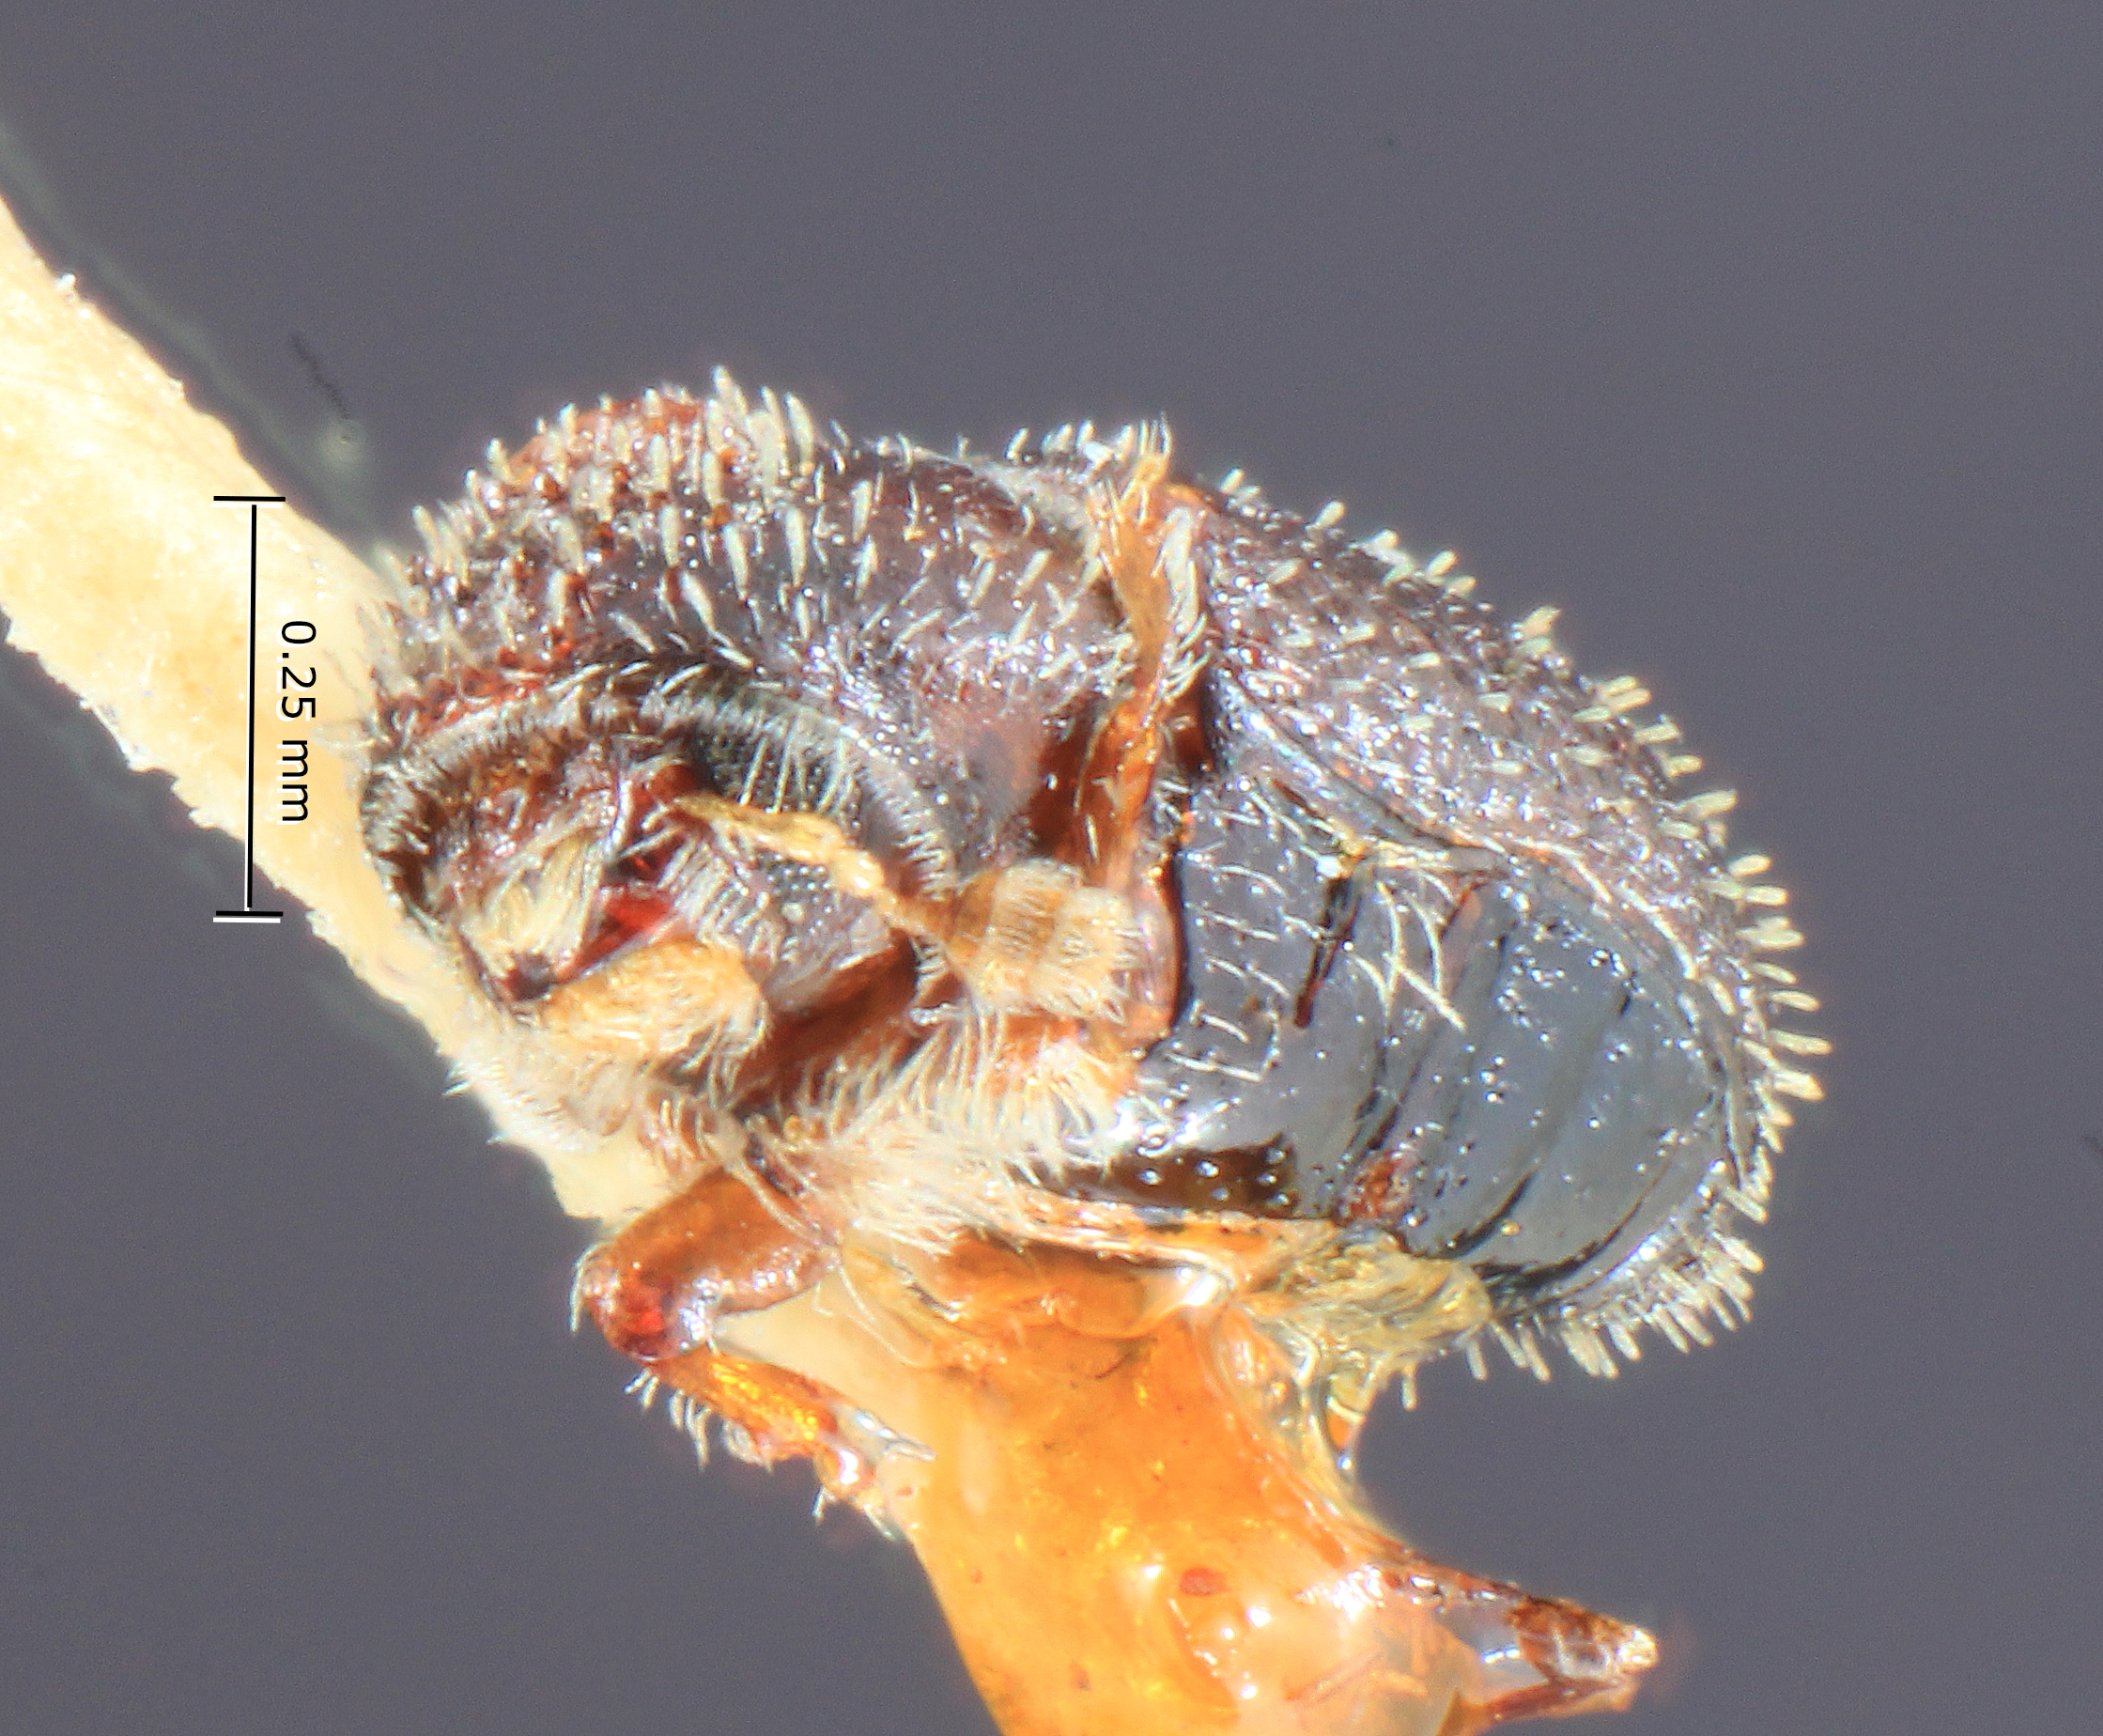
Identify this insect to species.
Pseudothysanoes huachucae
